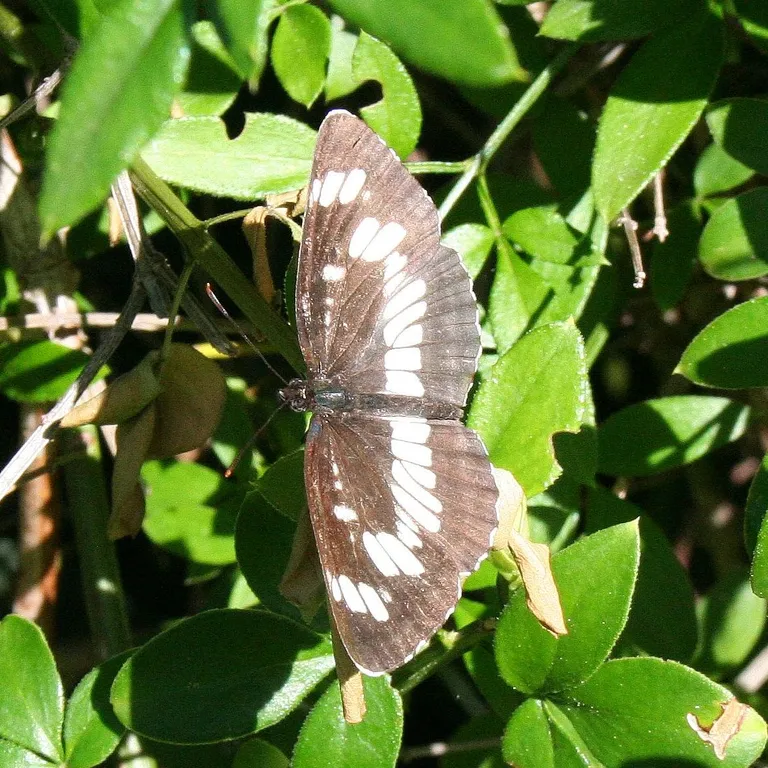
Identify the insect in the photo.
Neptis rivularis
